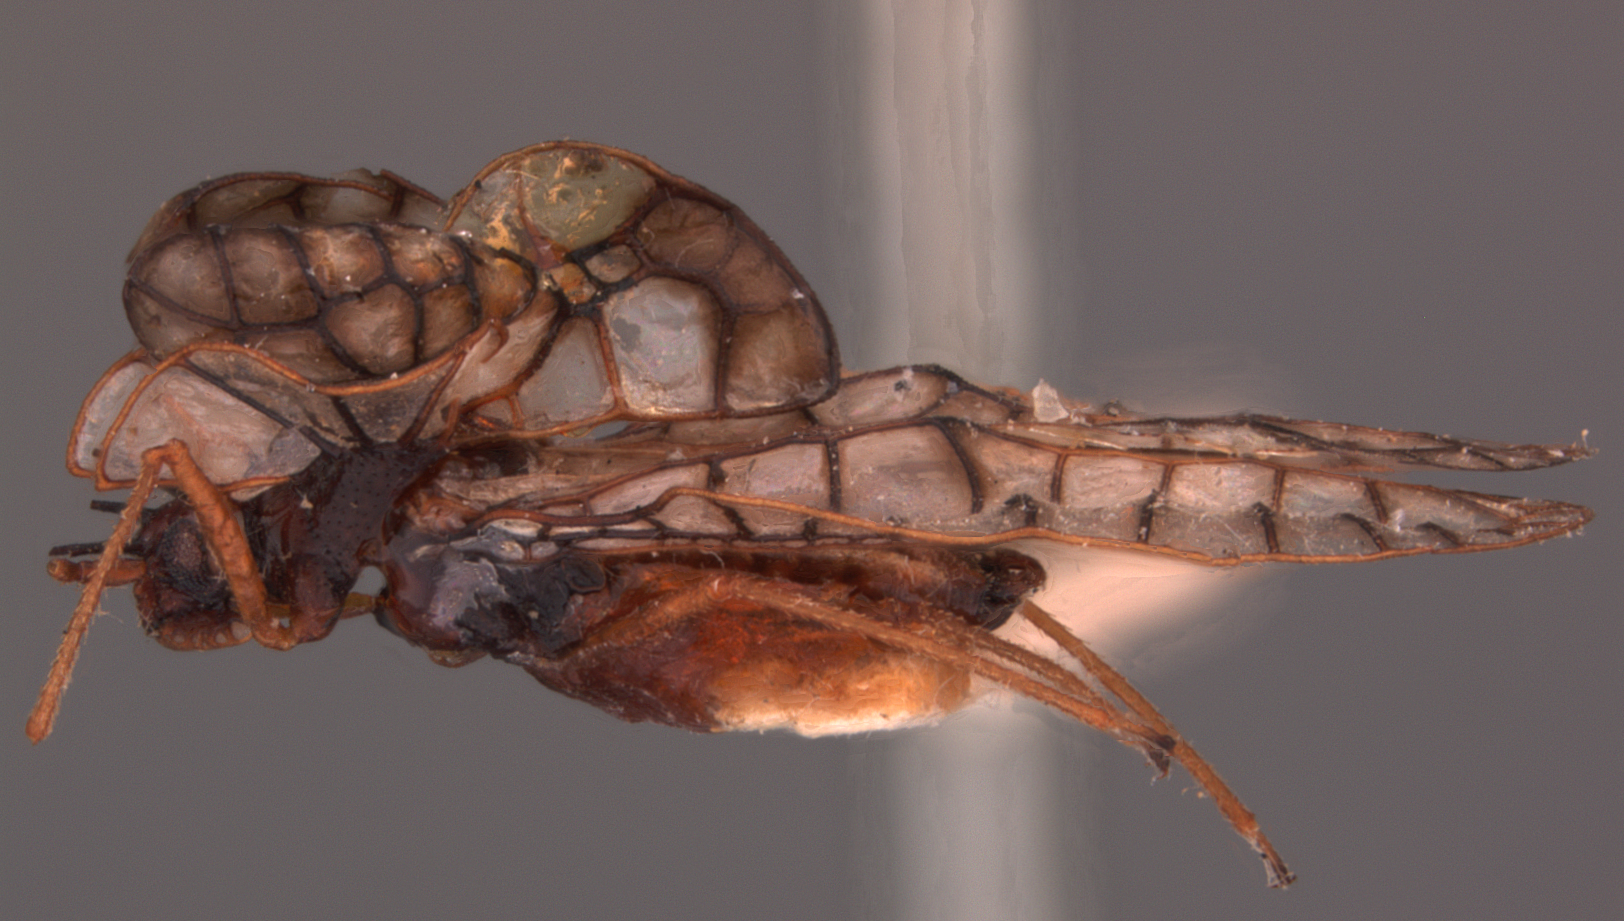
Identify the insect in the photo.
Sphaerocysta peckhami
